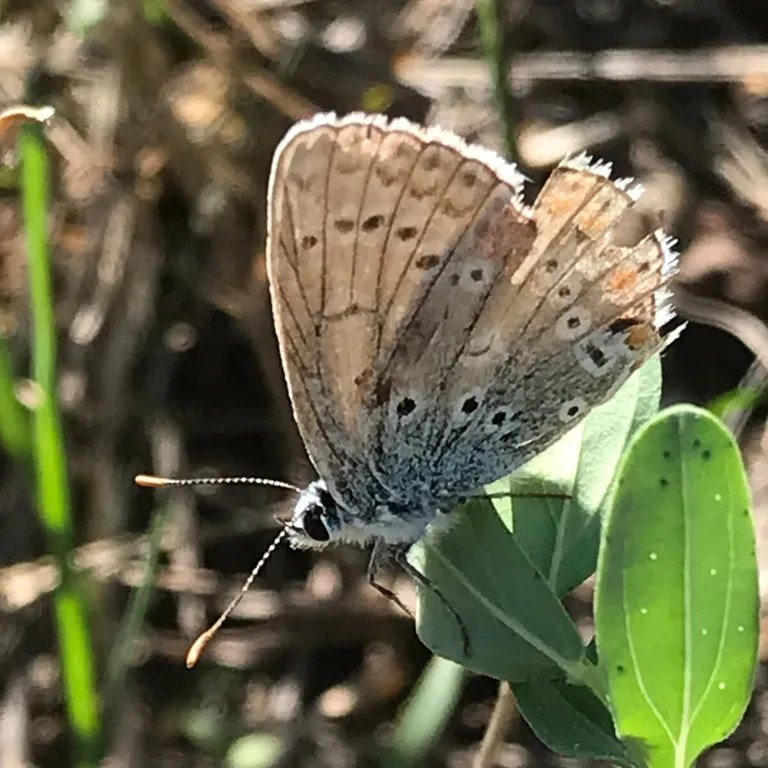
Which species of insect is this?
Polyommatus icarus
